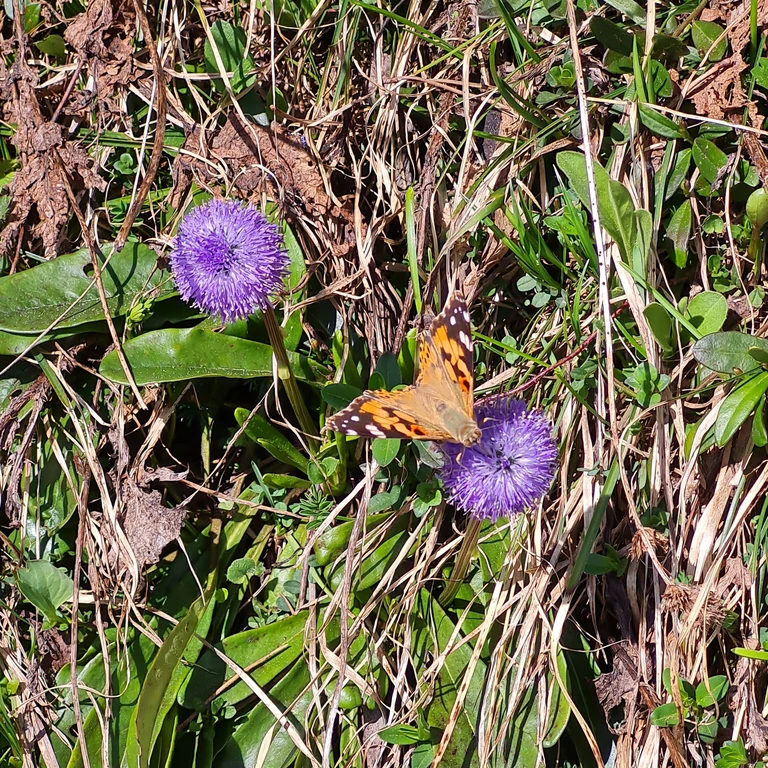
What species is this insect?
Vanessa cardui
